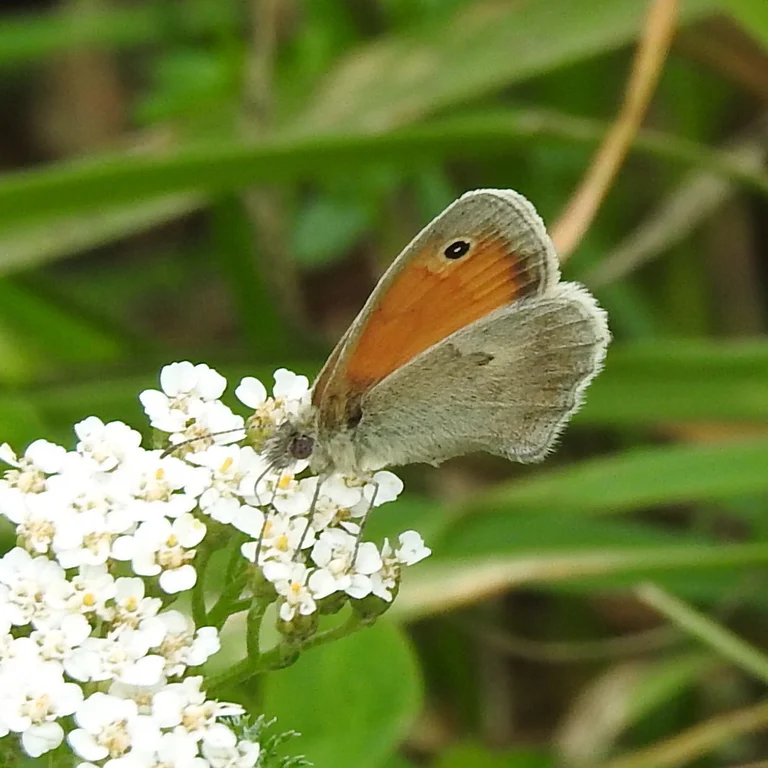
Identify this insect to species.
Coenonympha pamphilus
